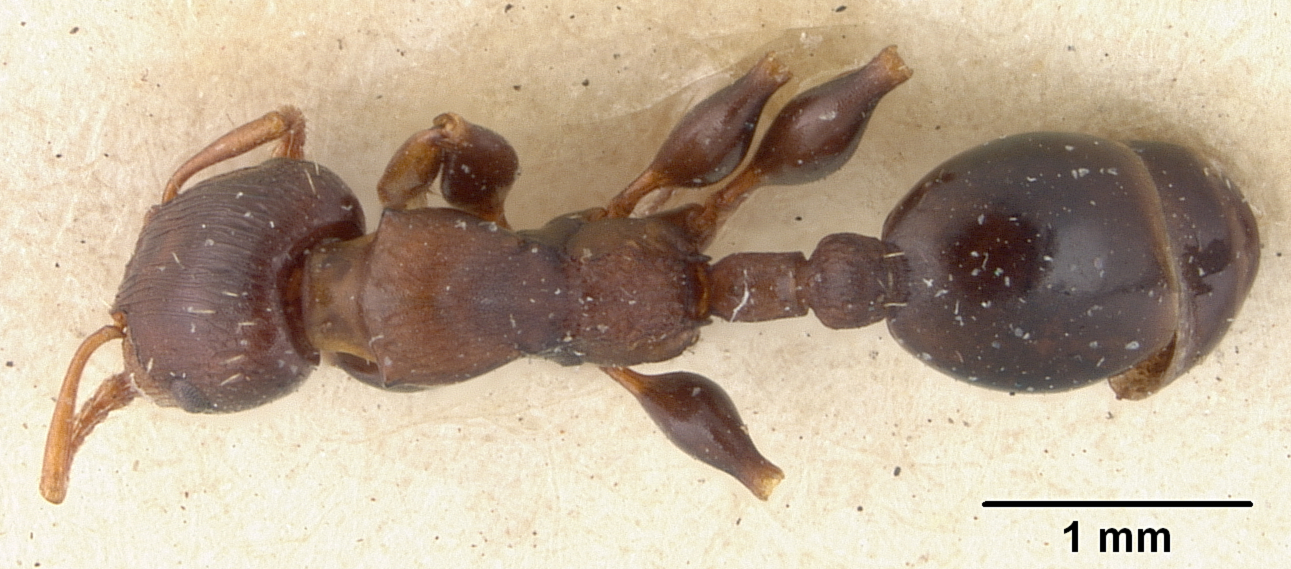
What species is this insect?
Podomyrma densestrigosa
